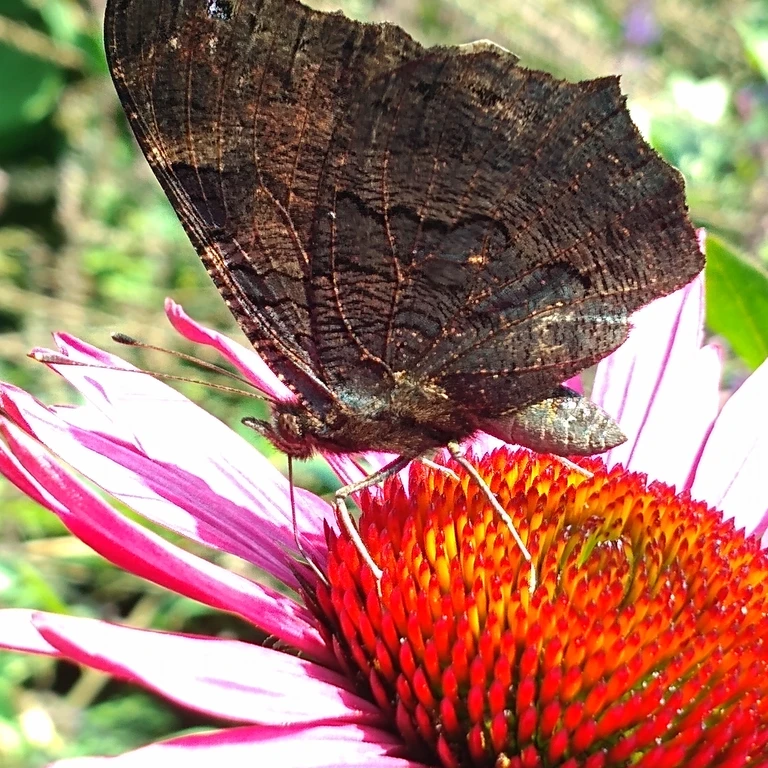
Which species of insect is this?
Aglais io
